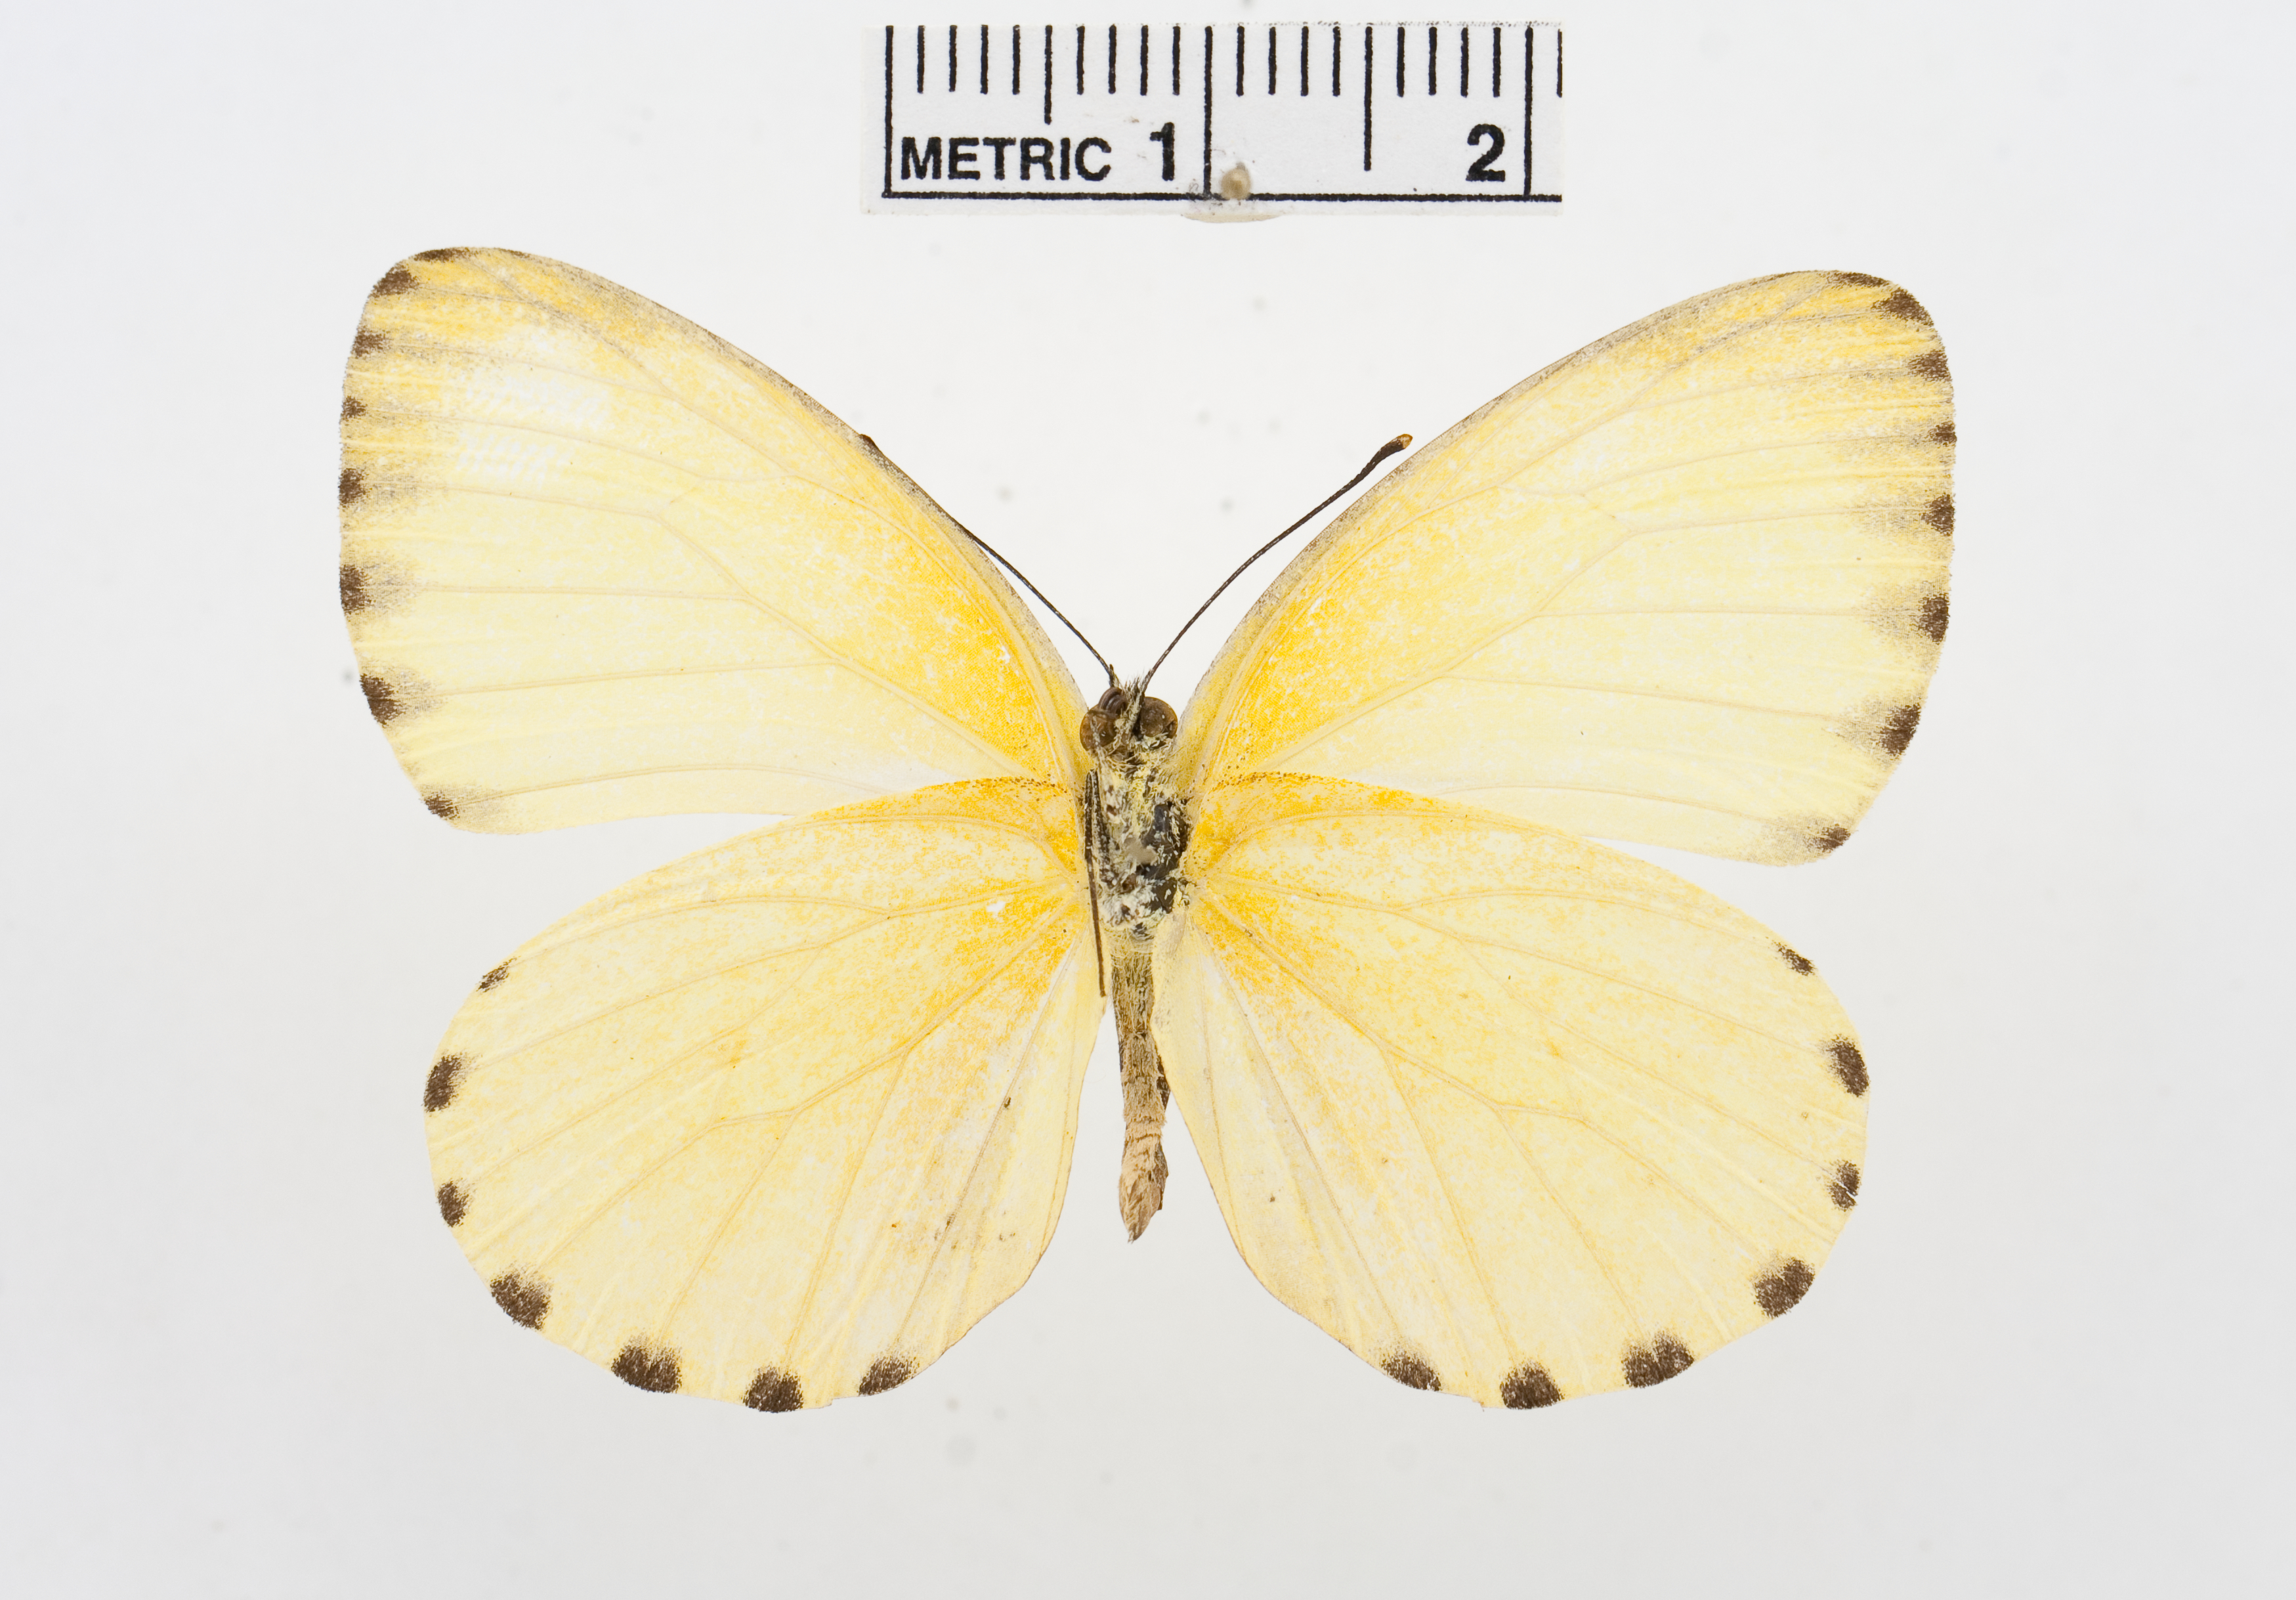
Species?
Belenois solilucis
